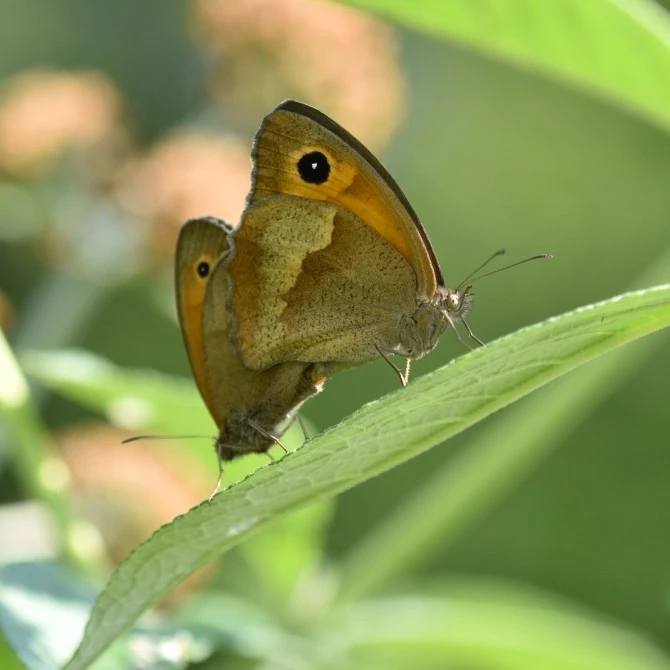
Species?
Maniola jurtina
